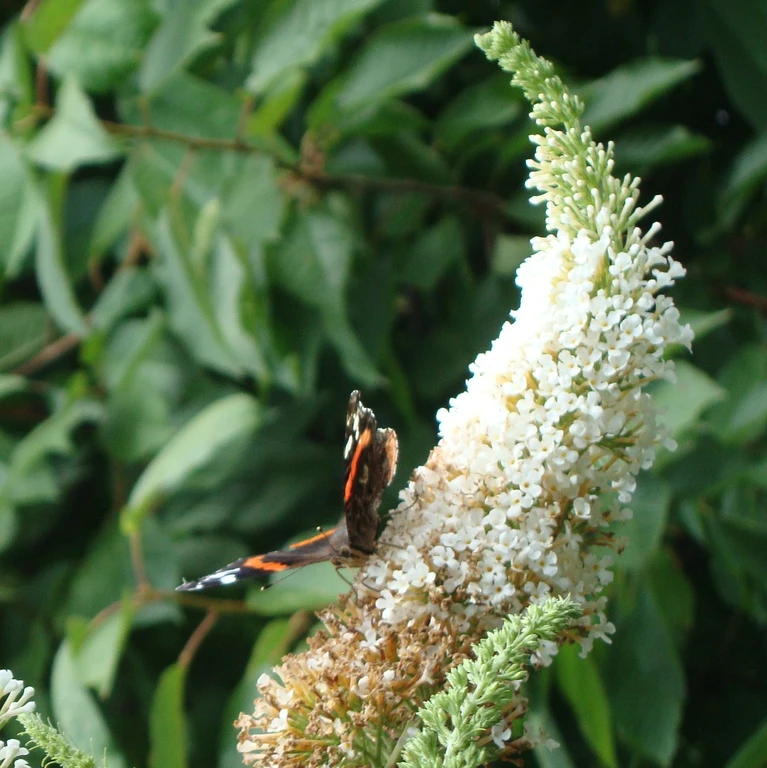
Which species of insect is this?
Vanessa atalanta
